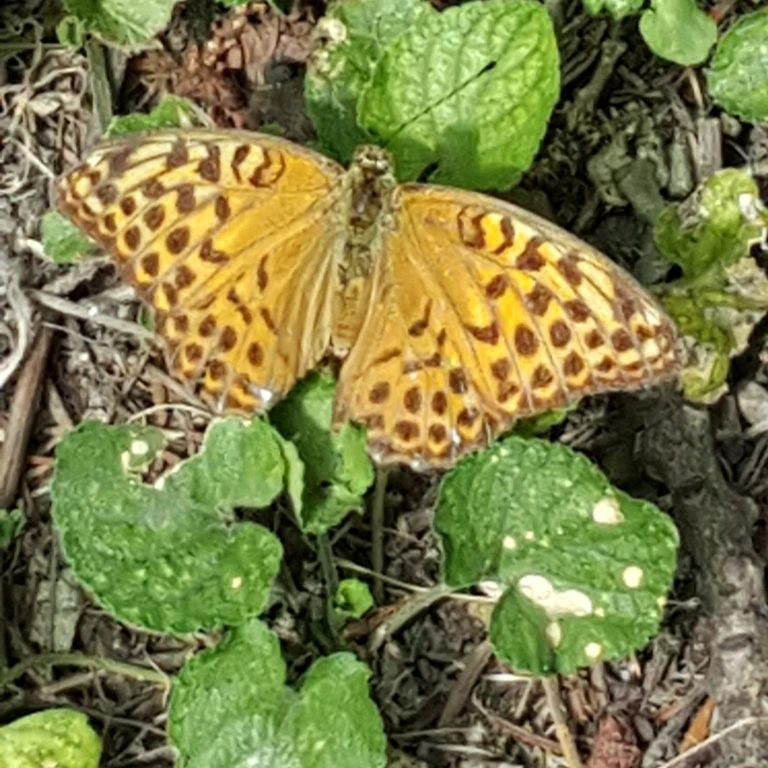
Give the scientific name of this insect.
Argynnis paphia
